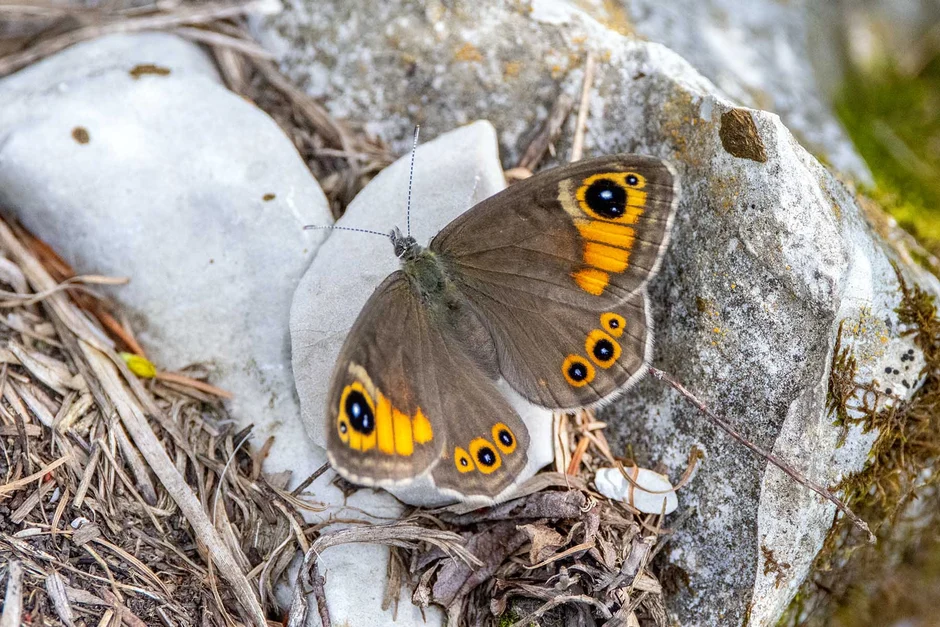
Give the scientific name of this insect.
Lasiommata maera (also Pararge maera)
